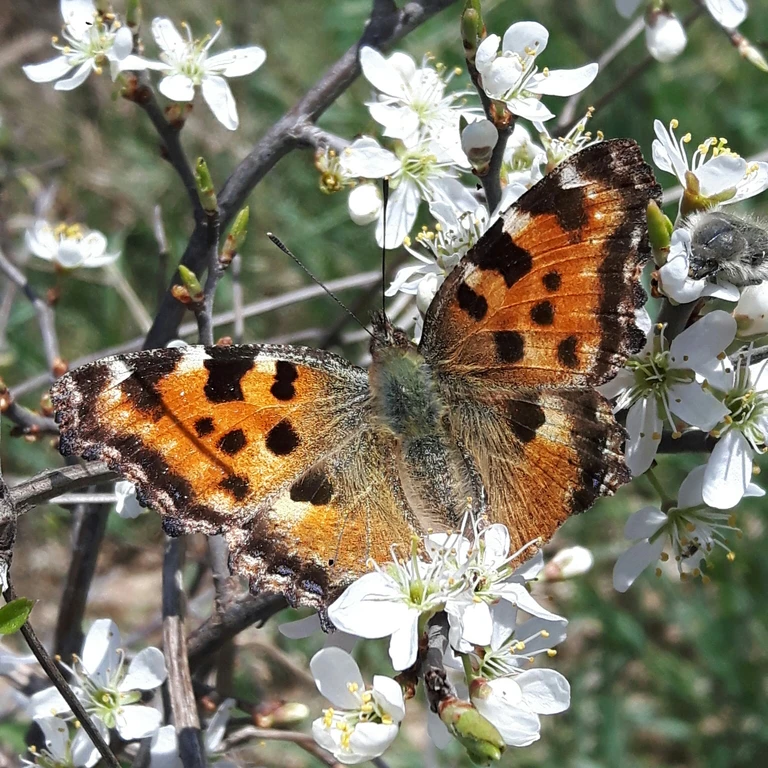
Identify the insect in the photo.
Nymphalis polychloros
